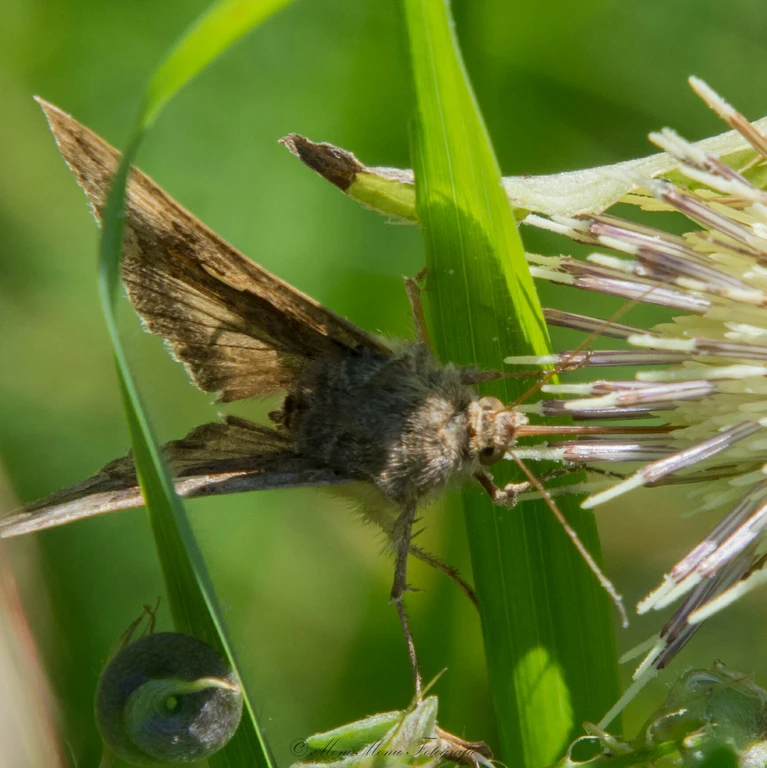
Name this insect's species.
Autographa gamma
